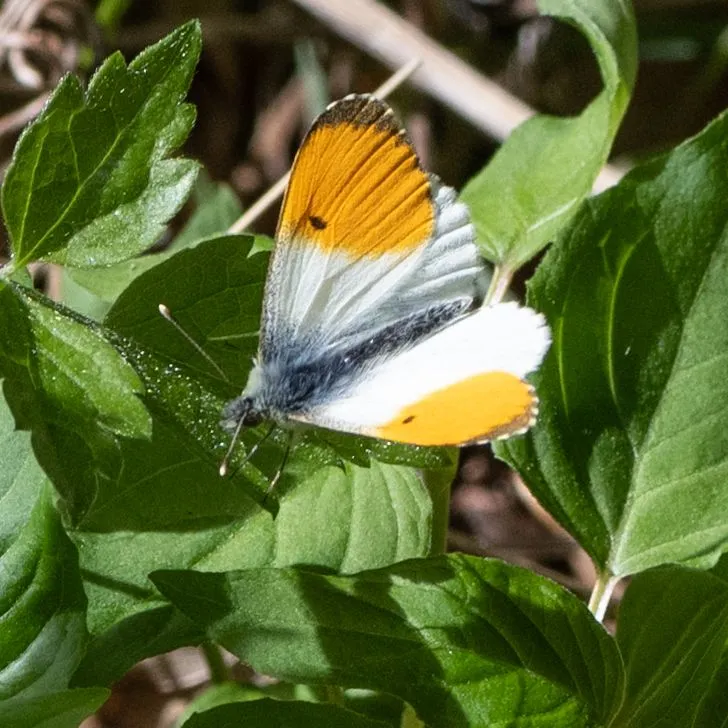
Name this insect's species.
Anthocharis cardamines
